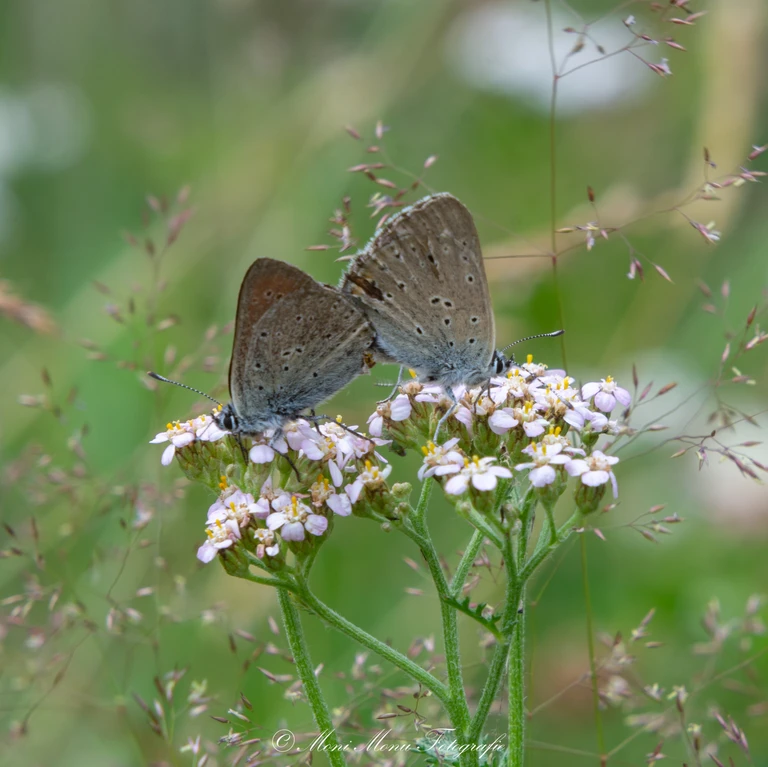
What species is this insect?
Lycaena hippothoe (also Palaeochrysophanus hippothoe)
